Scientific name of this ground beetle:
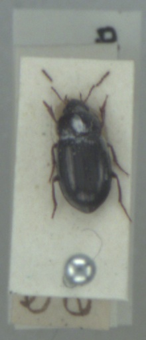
Amara infima
